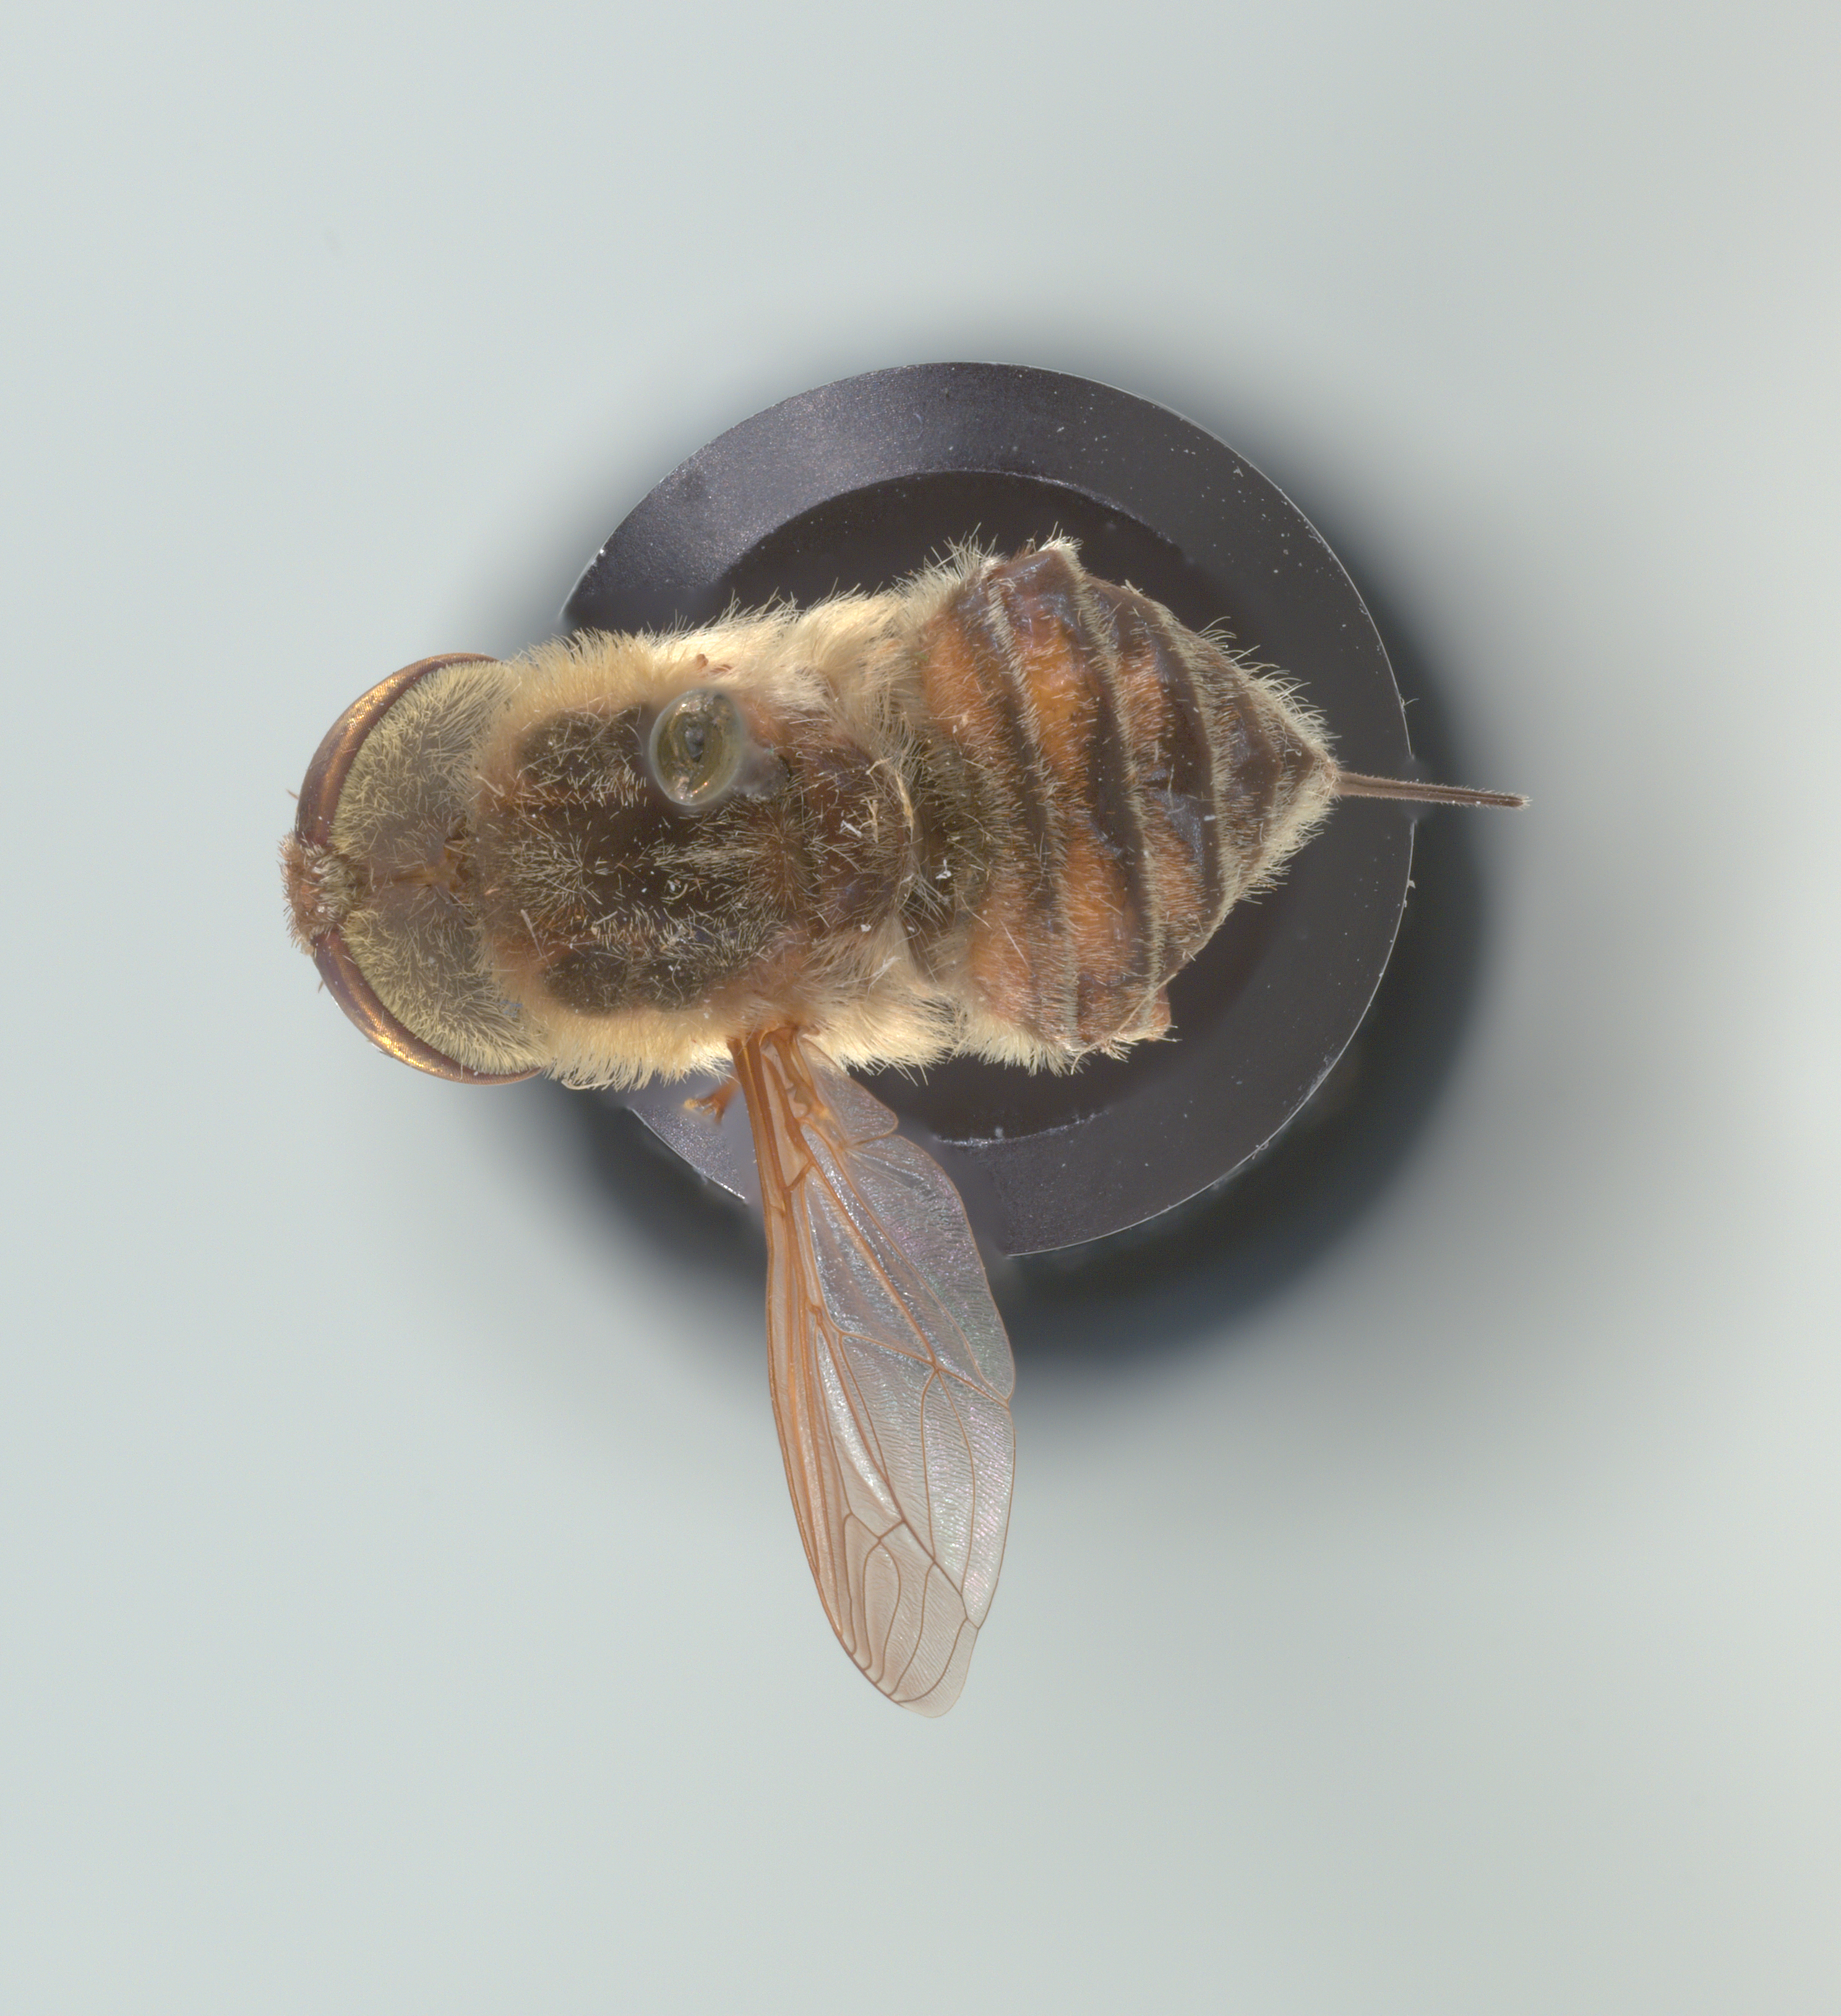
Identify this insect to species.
Neorhynchocephalus volaticus
